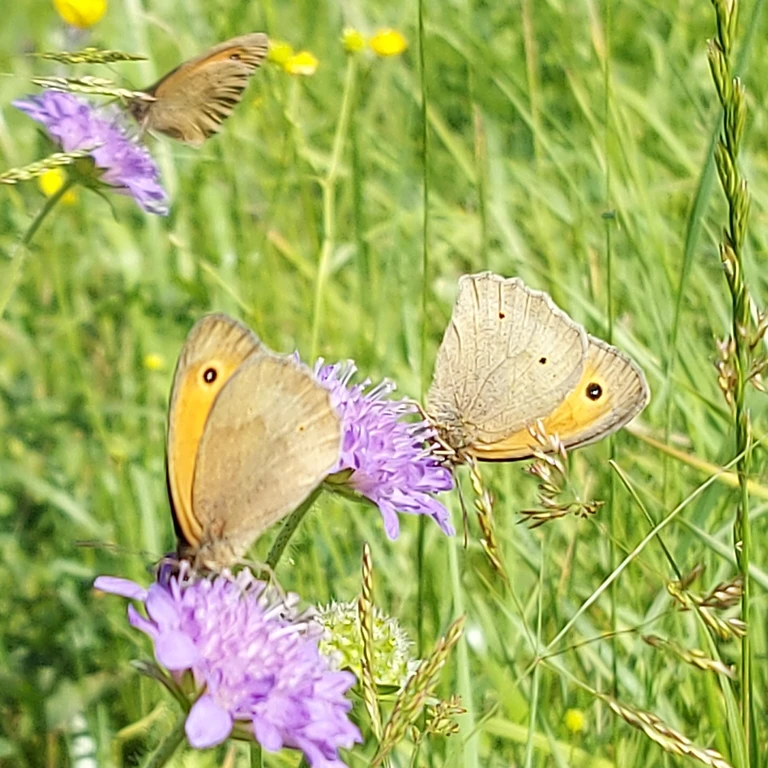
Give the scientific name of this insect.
Maniola jurtina
